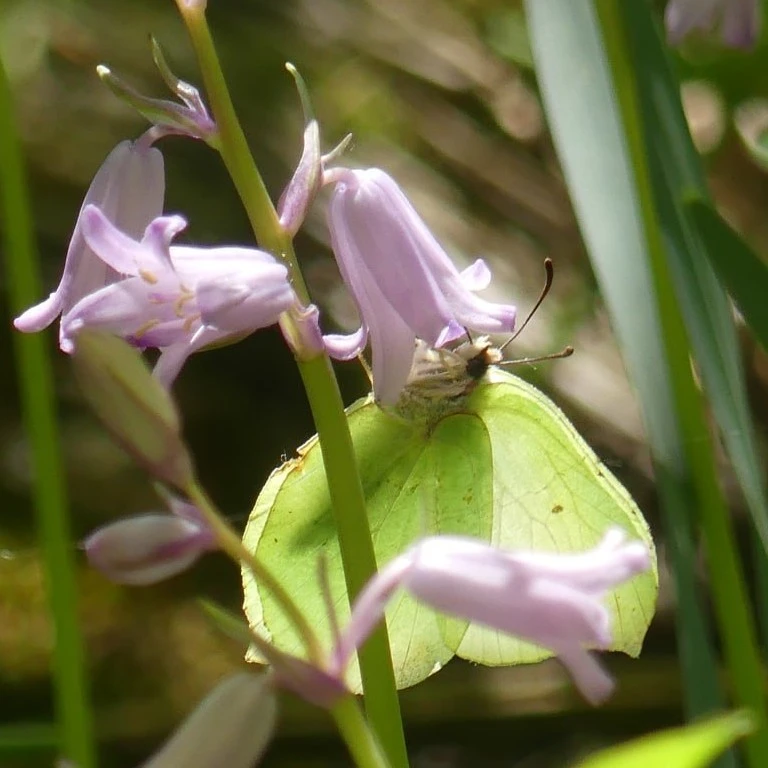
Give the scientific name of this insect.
Gonepteryx rhamni
